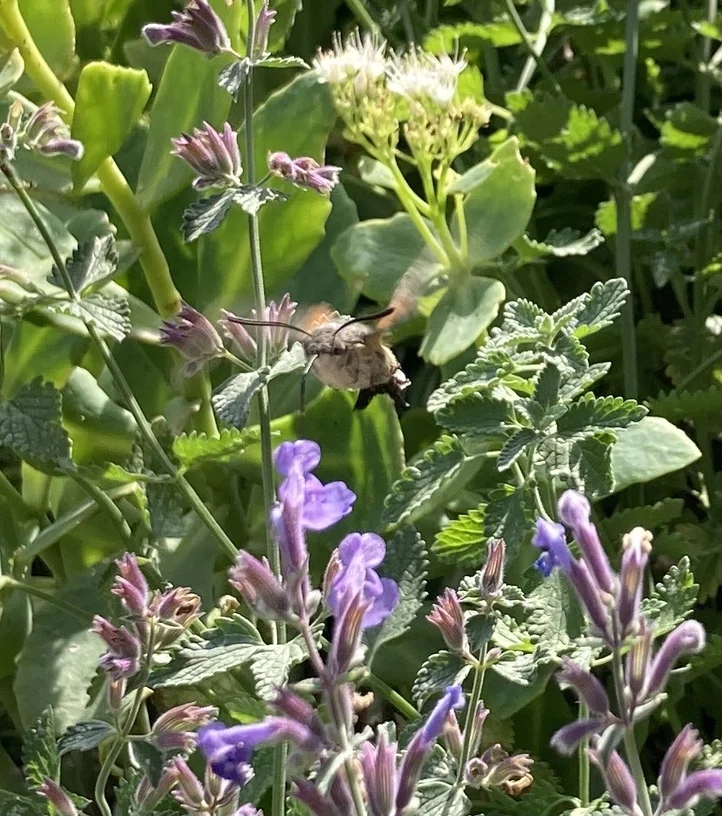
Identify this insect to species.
Macroglossum stellatarum
